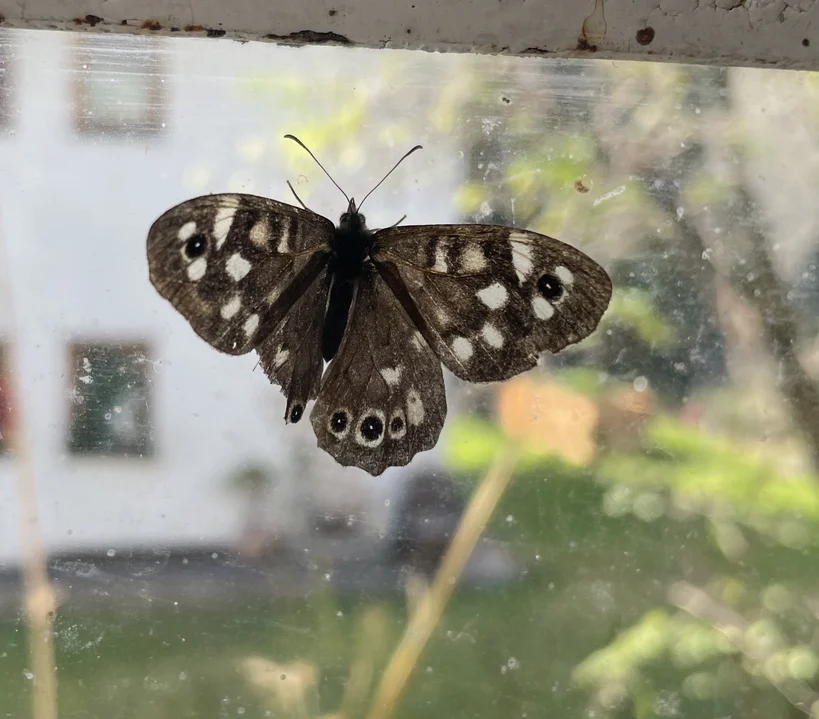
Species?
Pararge aegeria
